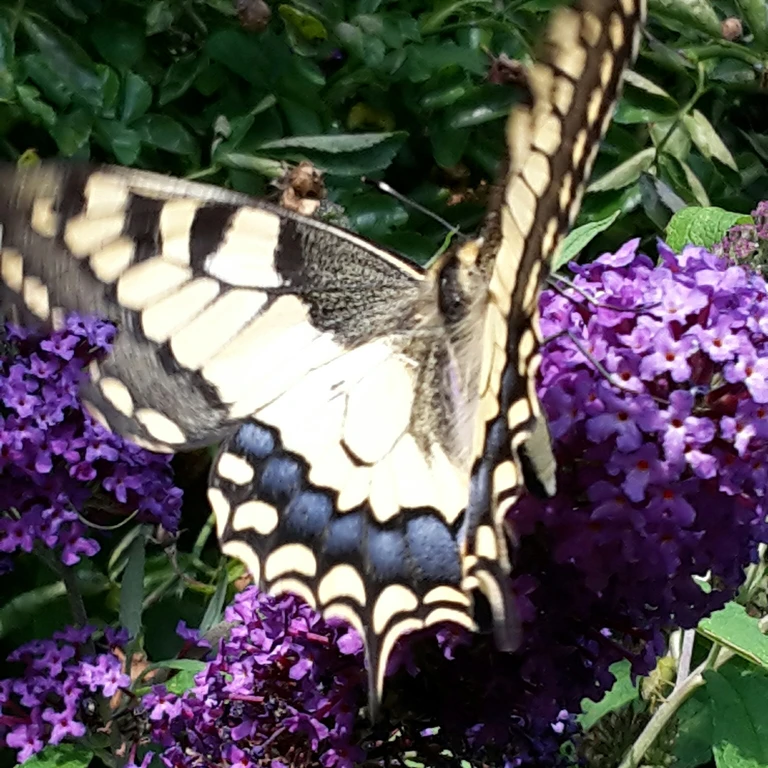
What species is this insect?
Papilio machaon
